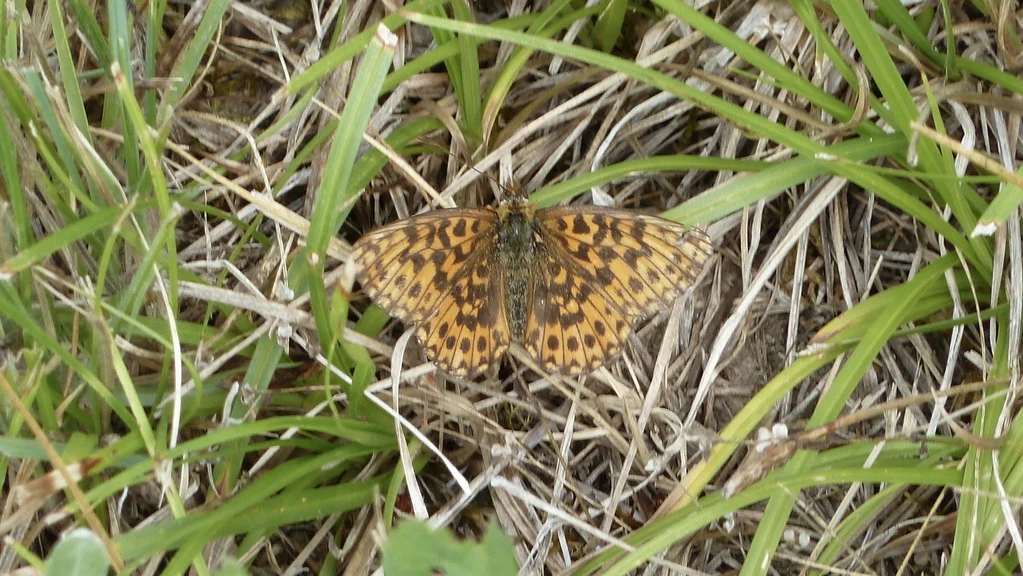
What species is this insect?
Boloria dia
